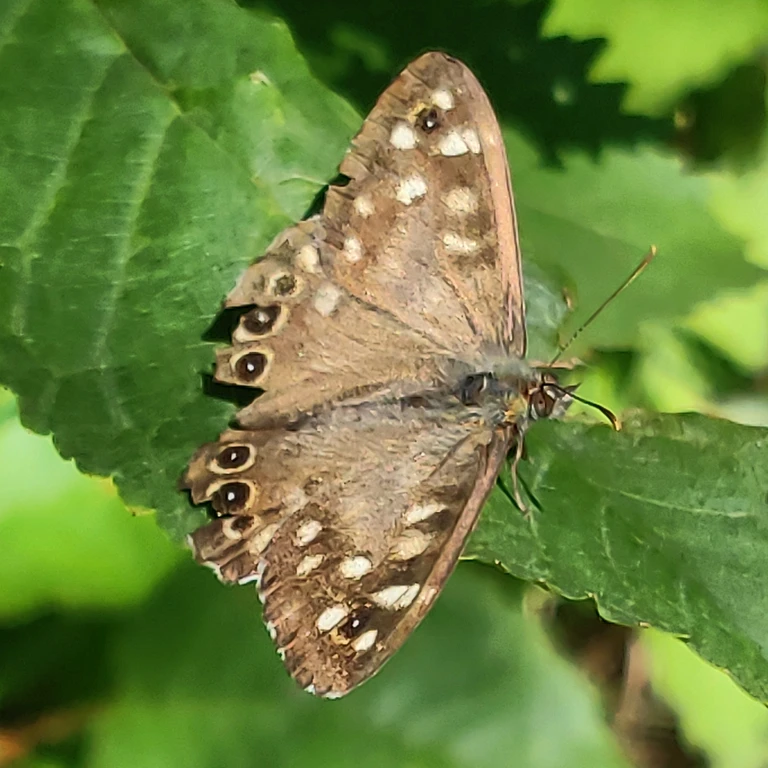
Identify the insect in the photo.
Pararge aegeria
